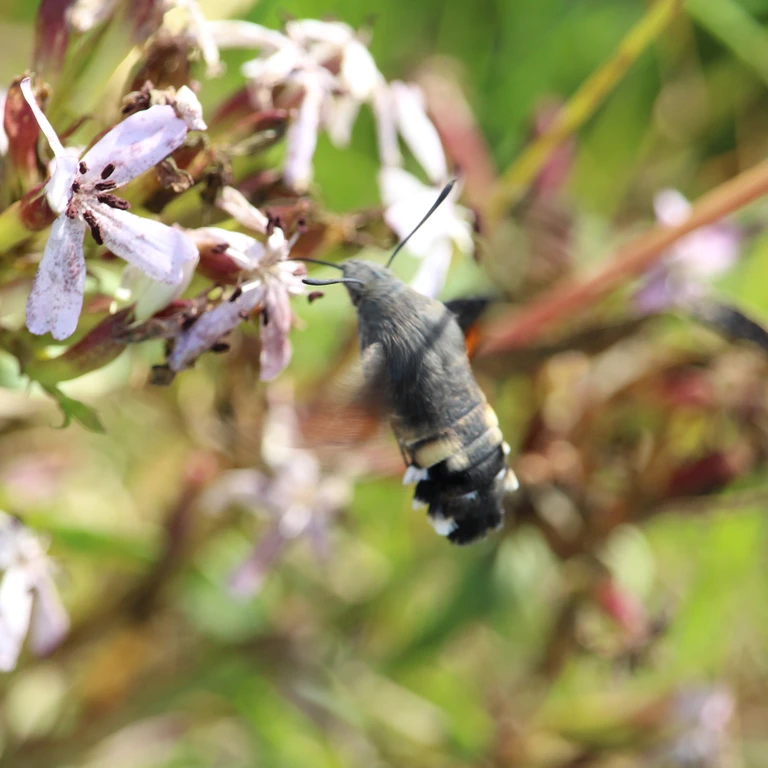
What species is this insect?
Macroglossum stellatarum
